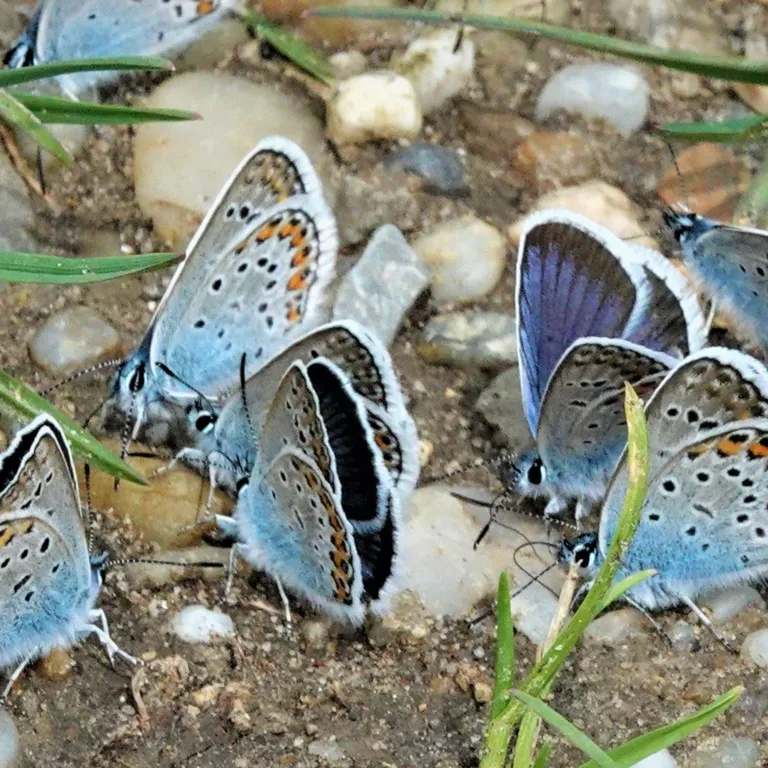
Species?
Plebejus argus
